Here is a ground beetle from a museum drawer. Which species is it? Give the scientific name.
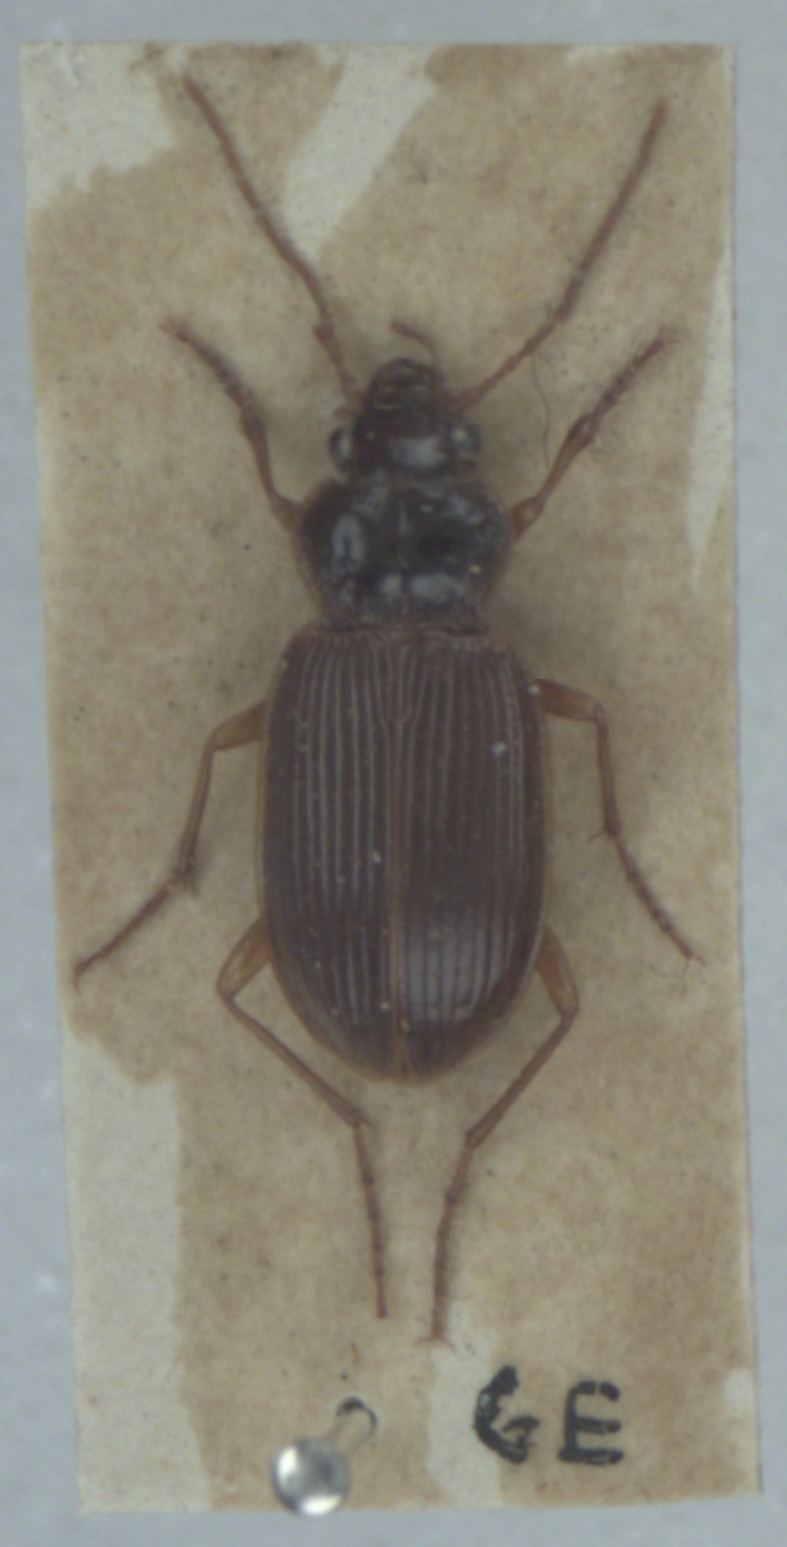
Nebria brevicollis
